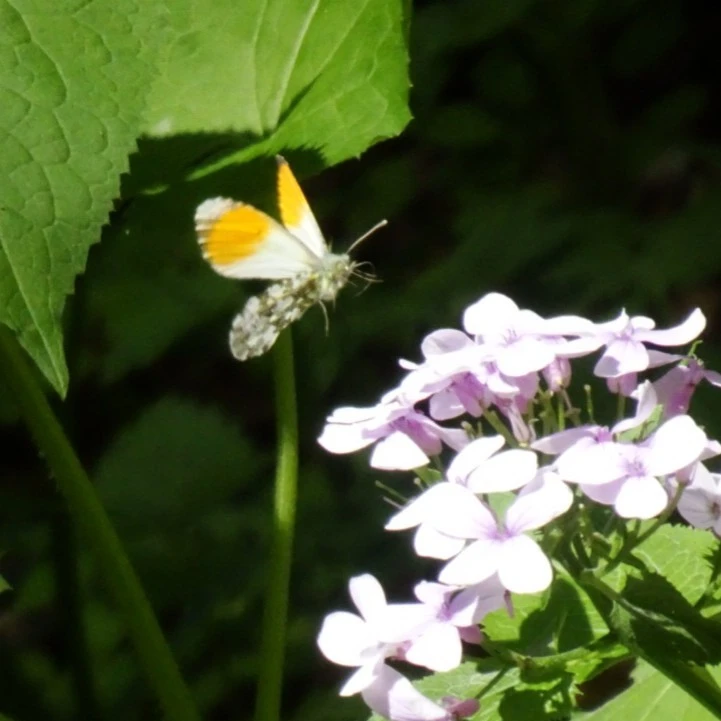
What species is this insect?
Anthocharis cardamines
